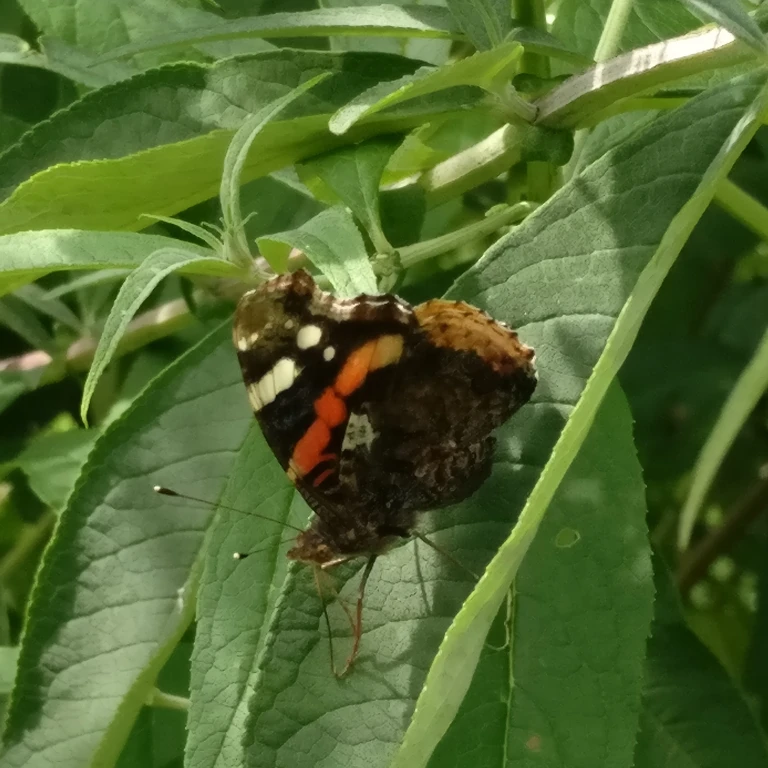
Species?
Vanessa atalanta
